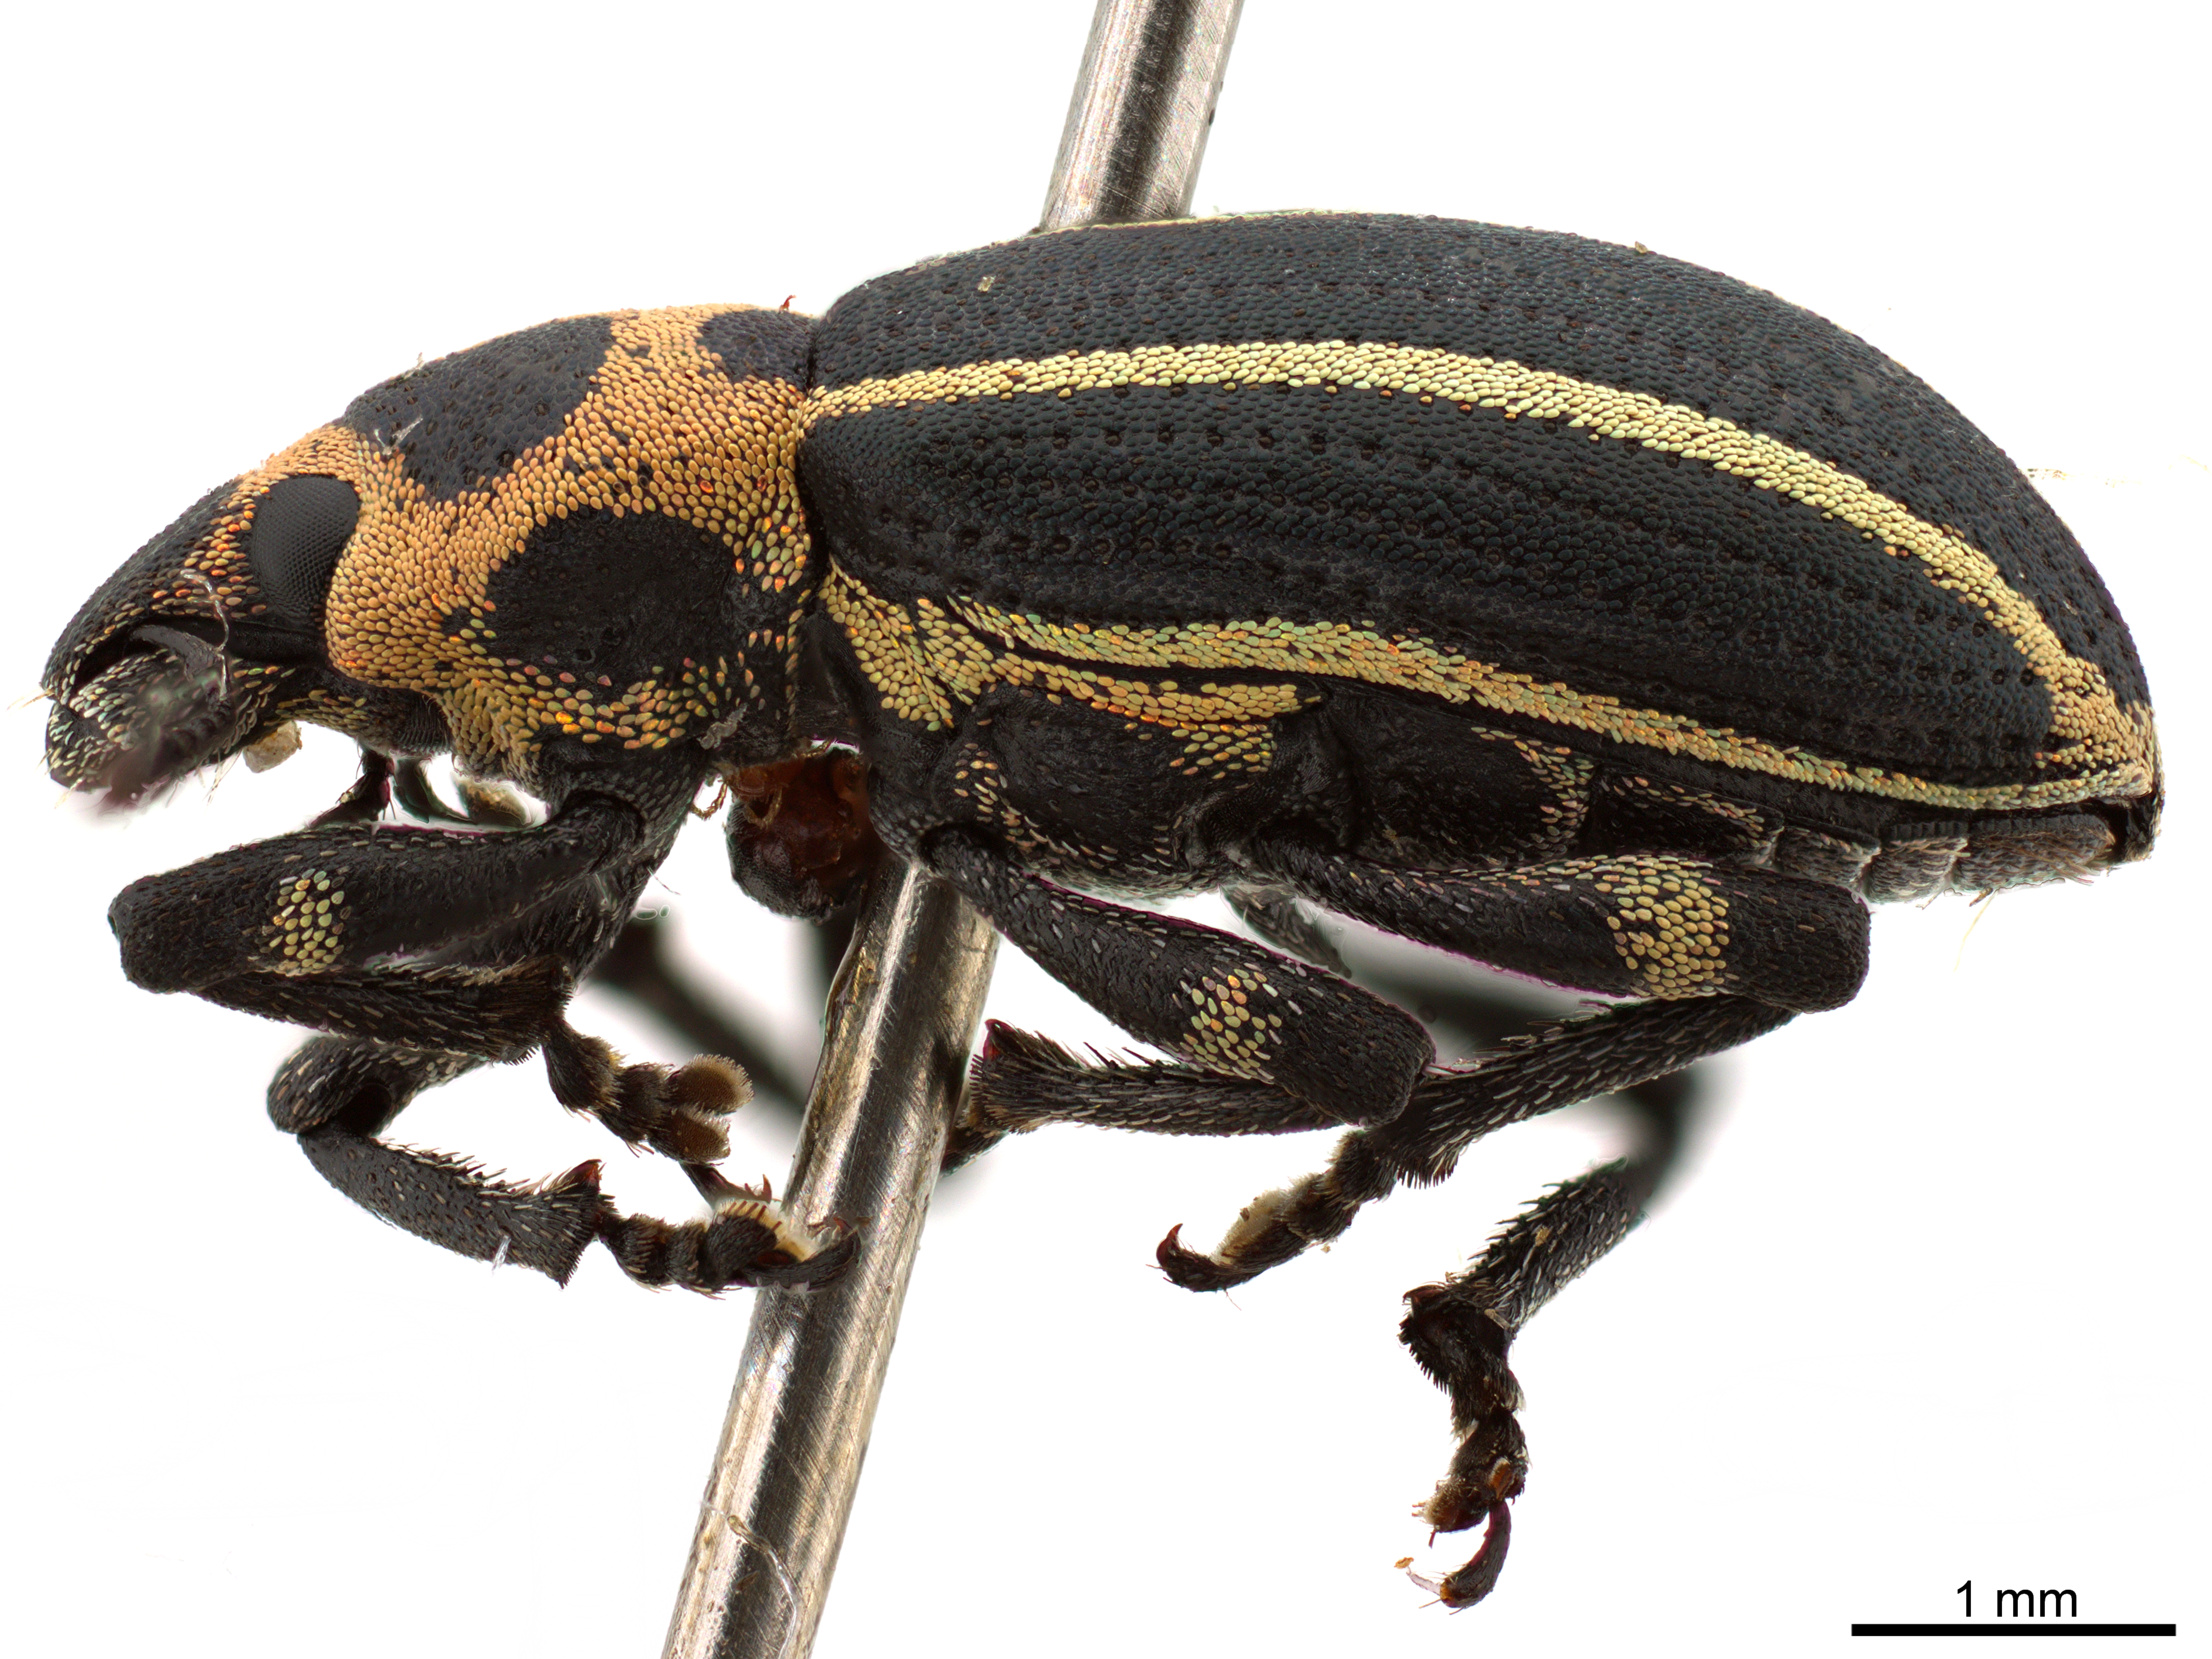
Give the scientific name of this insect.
Eudiagogus episcopalis
